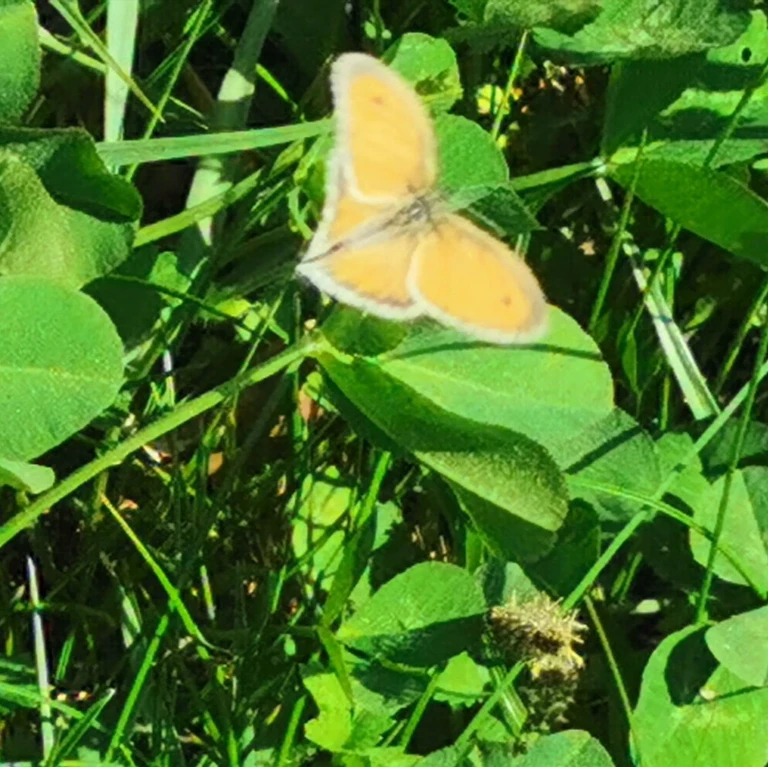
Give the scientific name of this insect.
Coenonympha pamphilus
